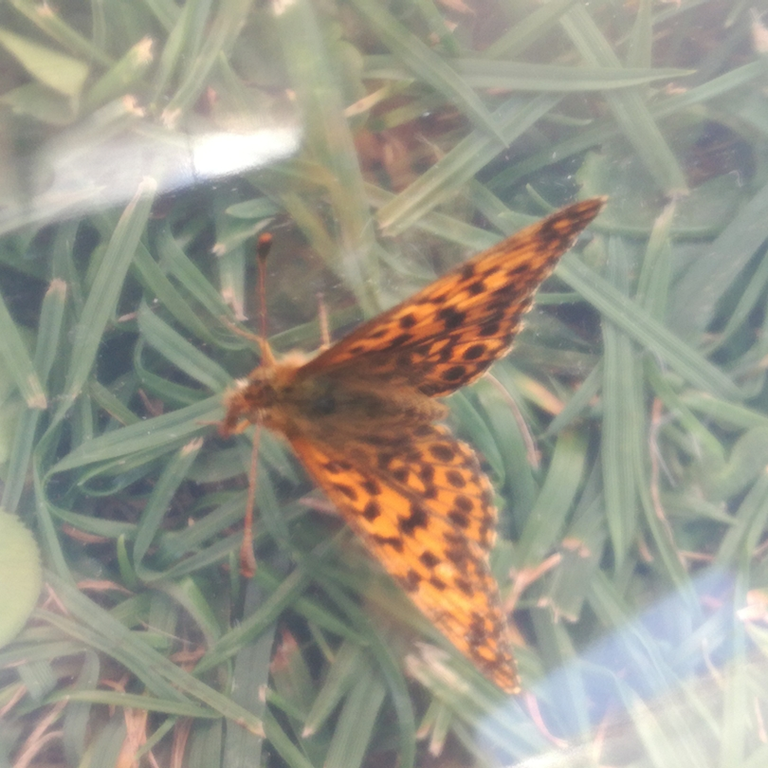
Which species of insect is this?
Boloria dia
